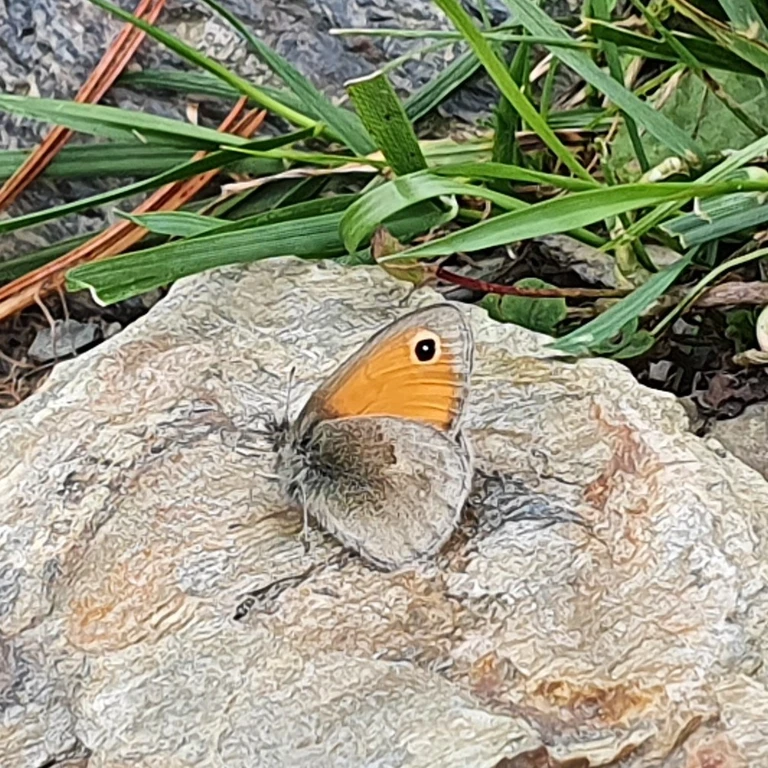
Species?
Coenonympha pamphilus
